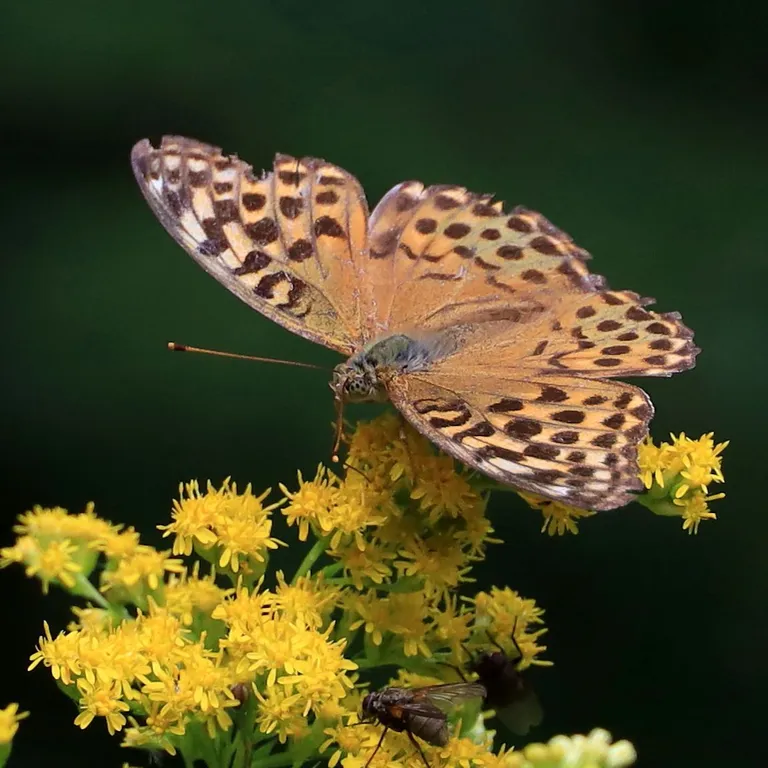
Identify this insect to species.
Argynnis paphia
